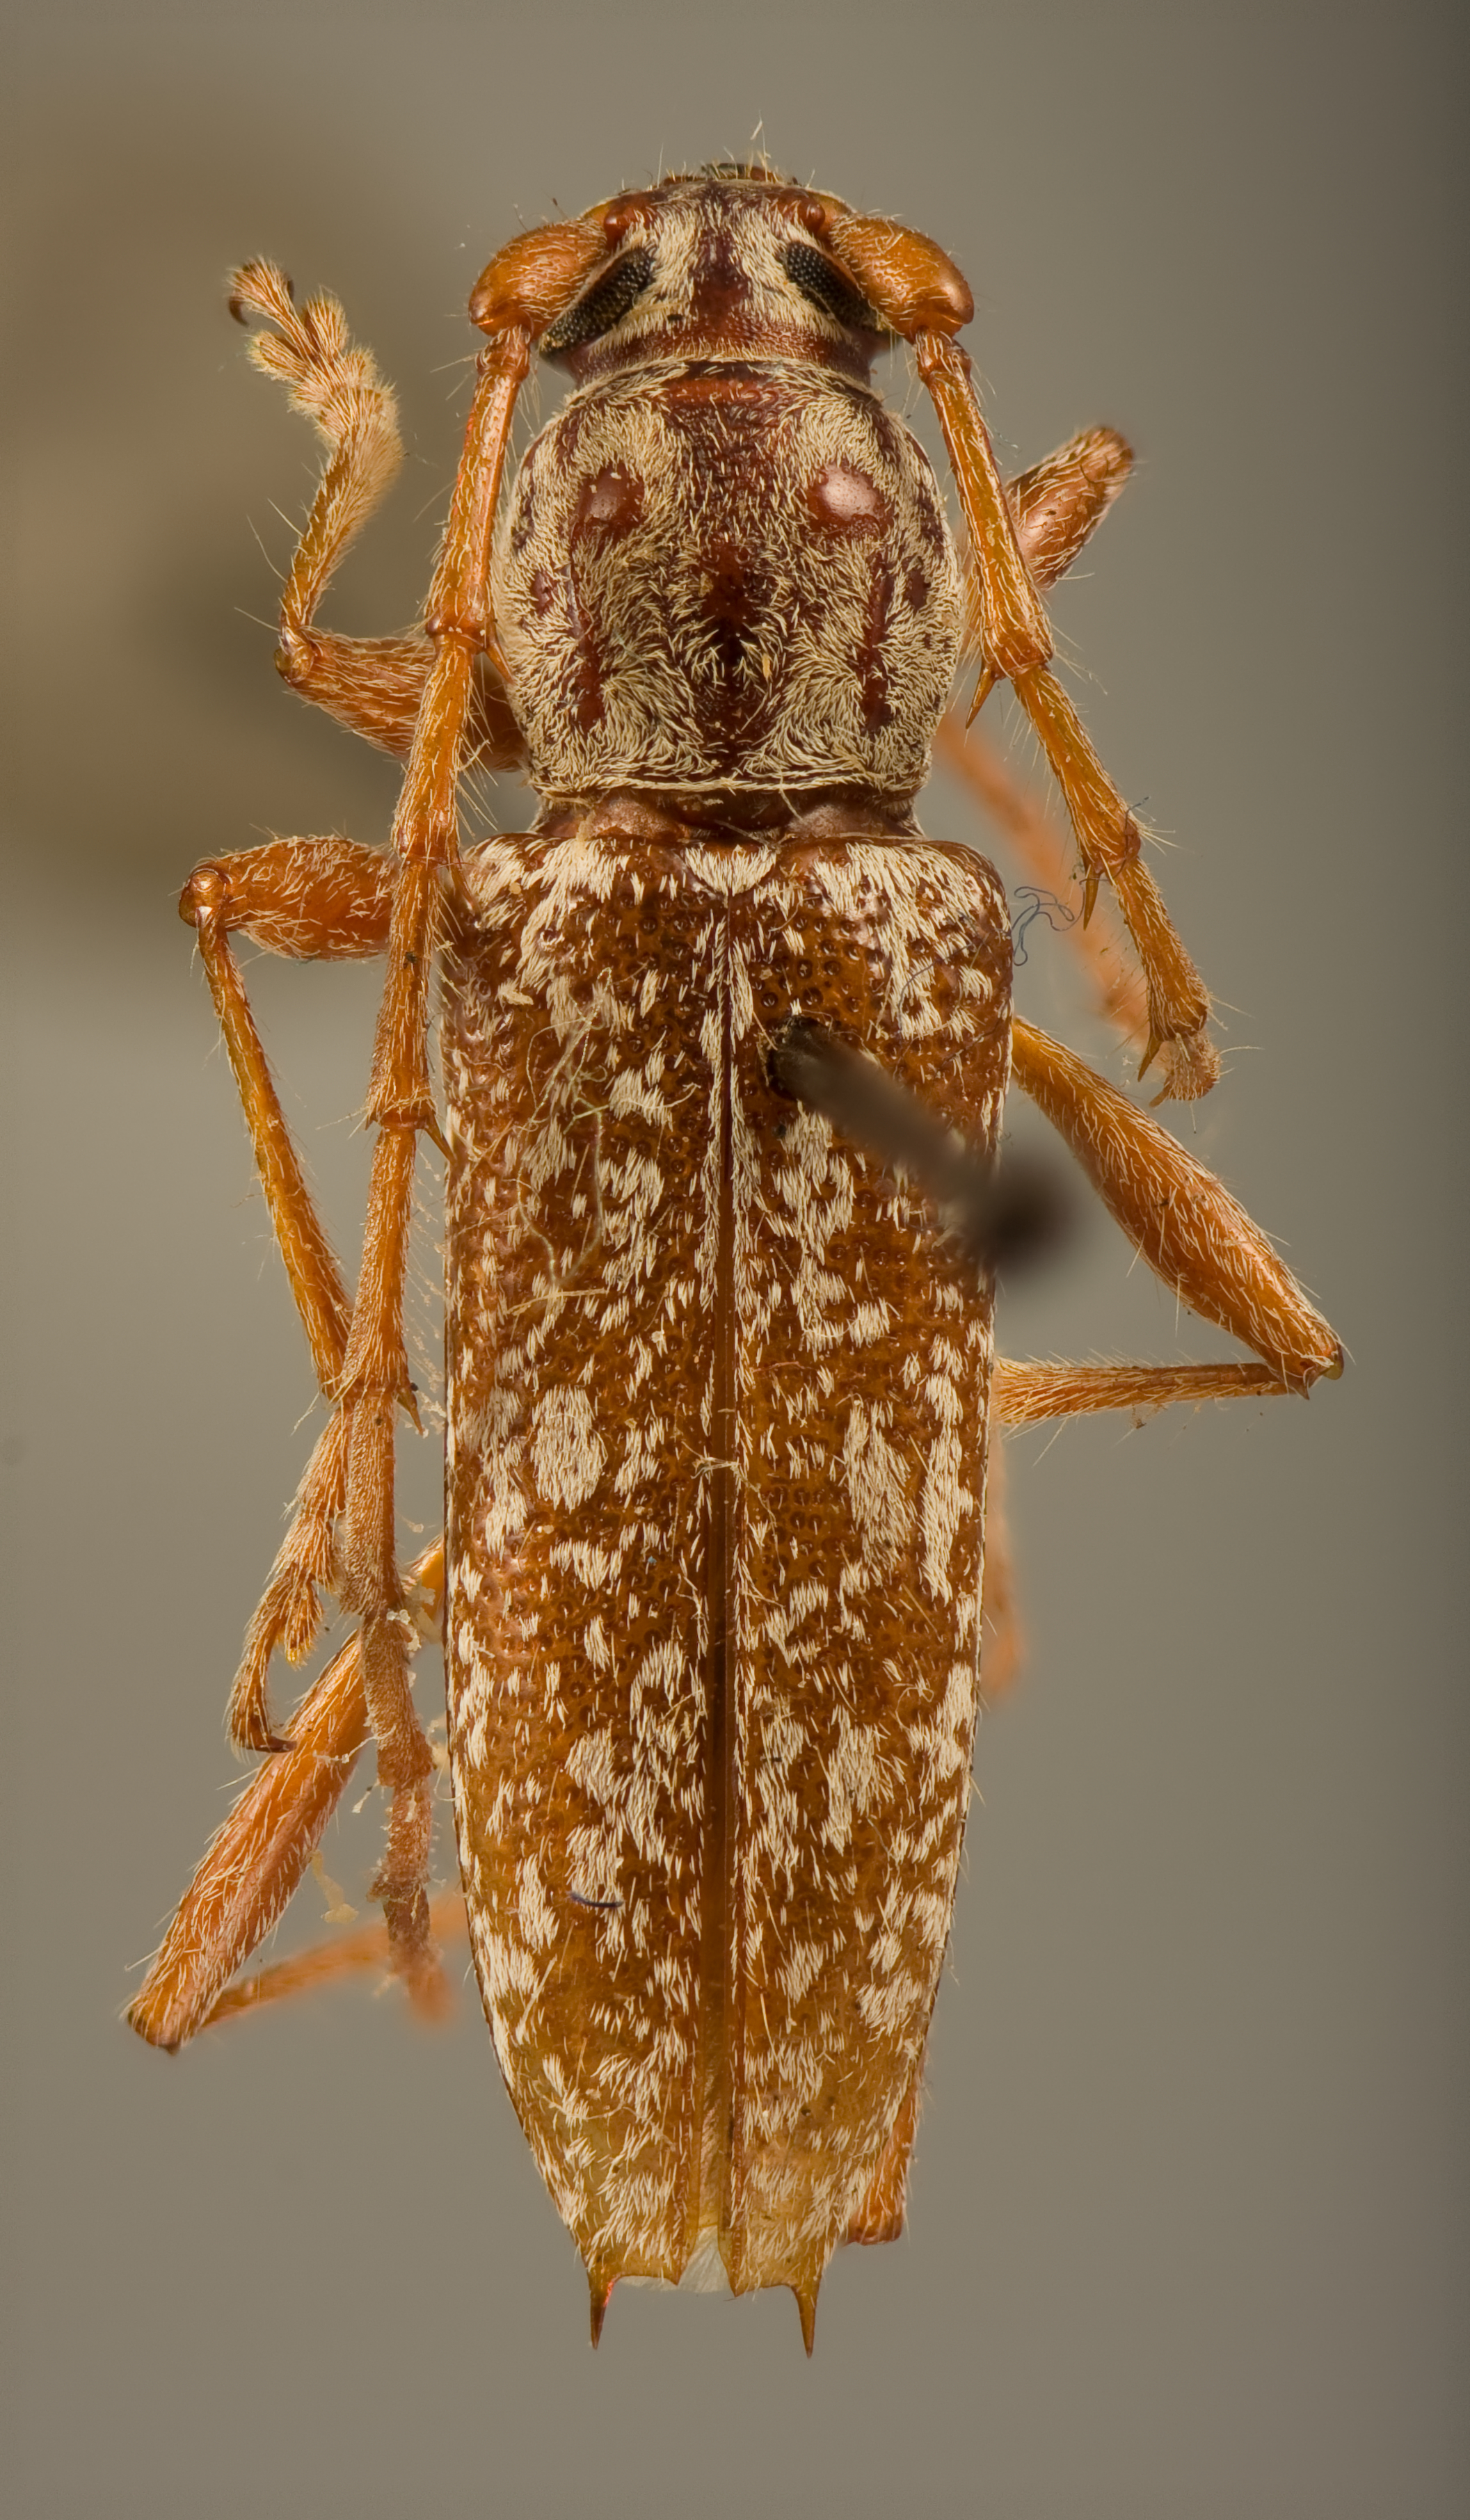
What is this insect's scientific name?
Elaphidion confusum
